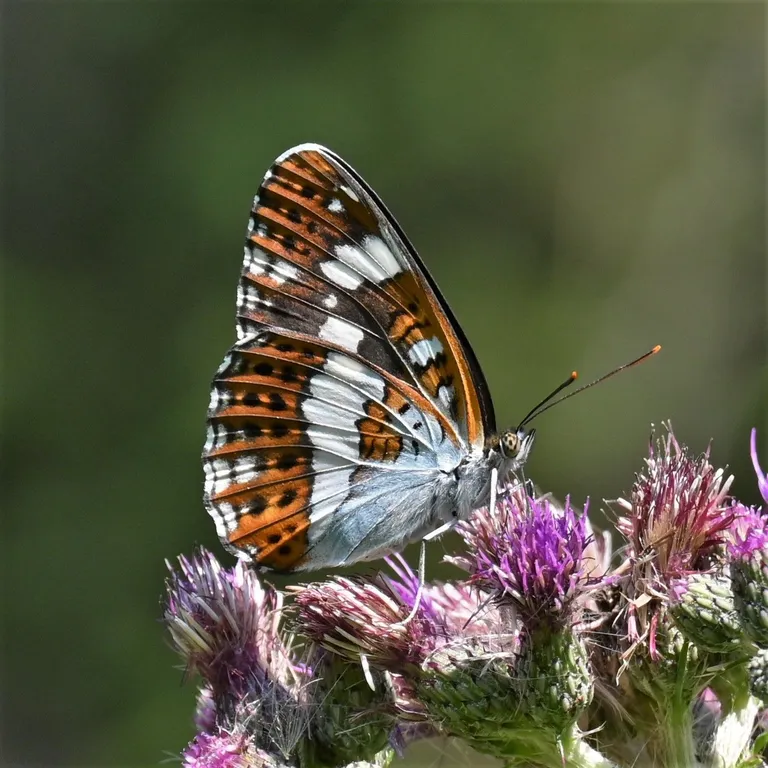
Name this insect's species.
Limenitis camilla (also Ladoga camilla)
